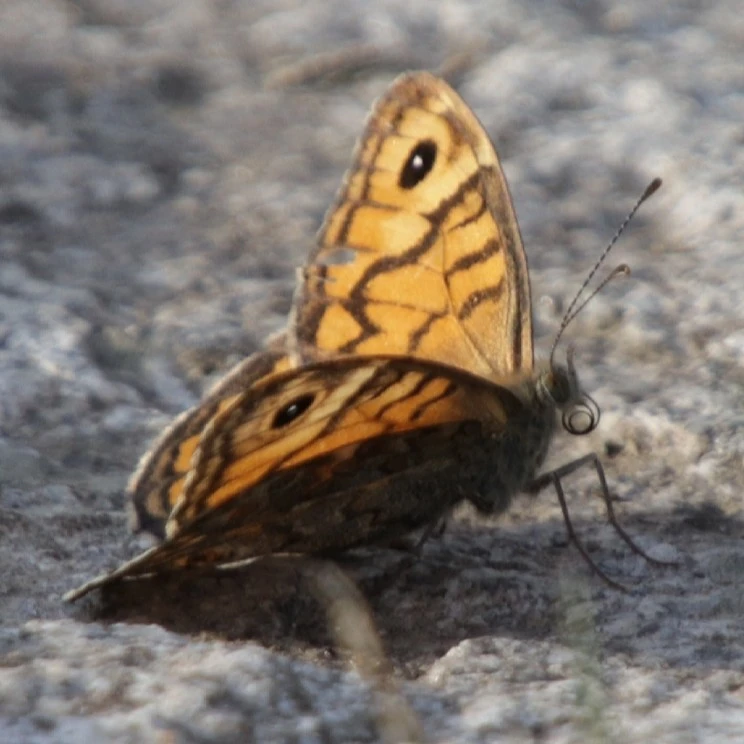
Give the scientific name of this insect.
Lasiommata megera (also Pararge megera)
